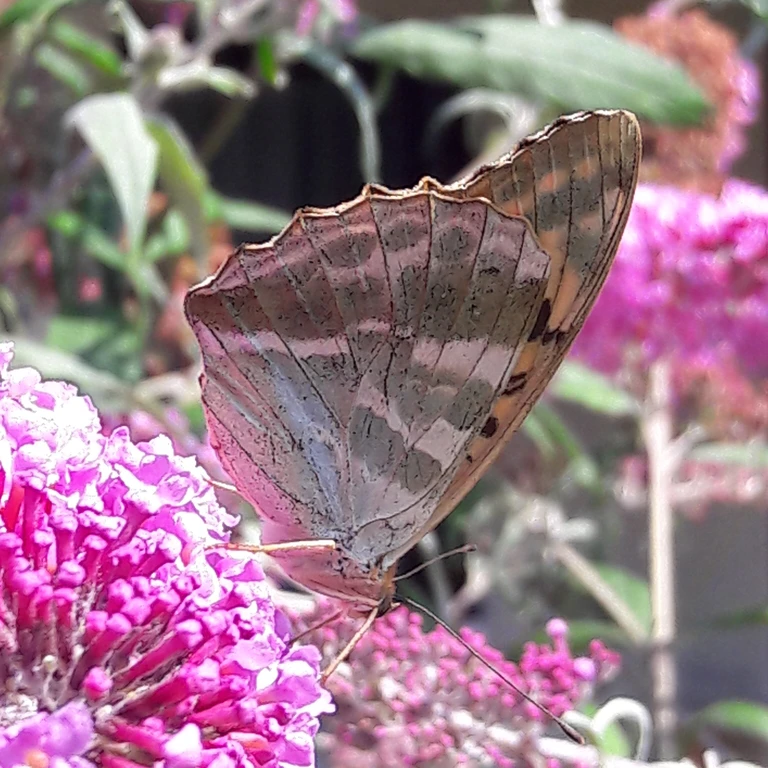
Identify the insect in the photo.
Argynnis paphia
